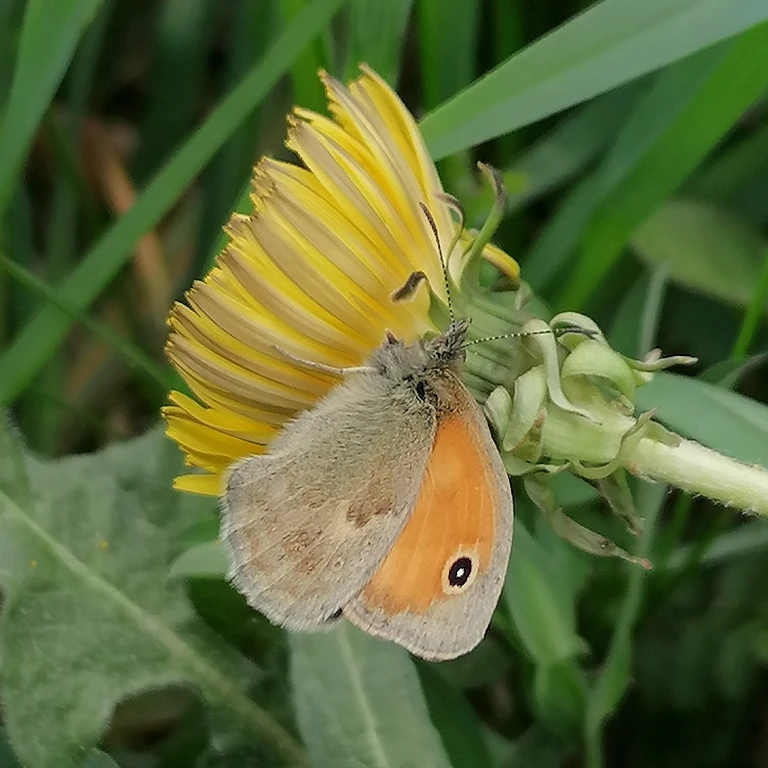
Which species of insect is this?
Coenonympha pamphilus
